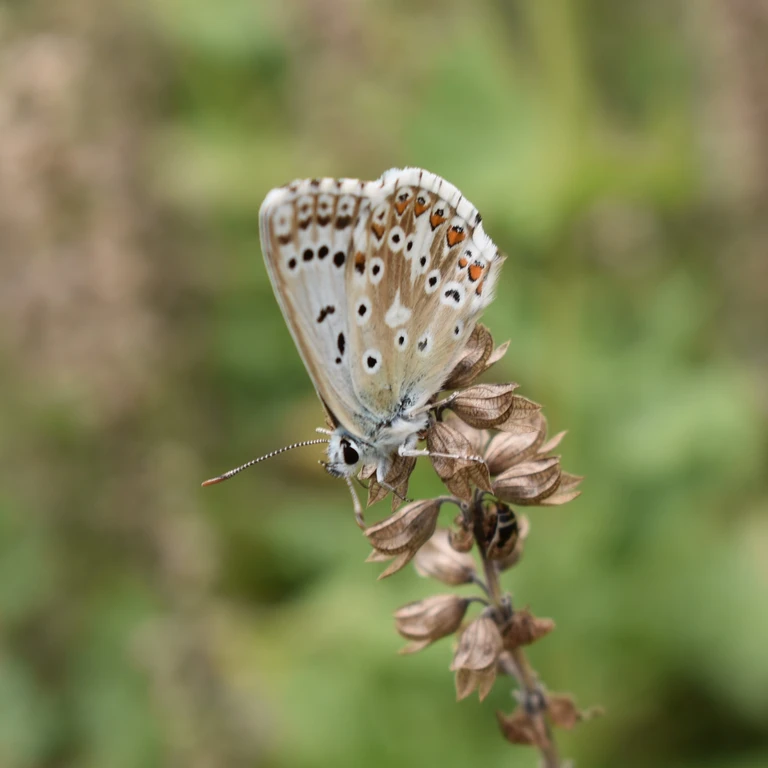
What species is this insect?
Lysandra coridon
